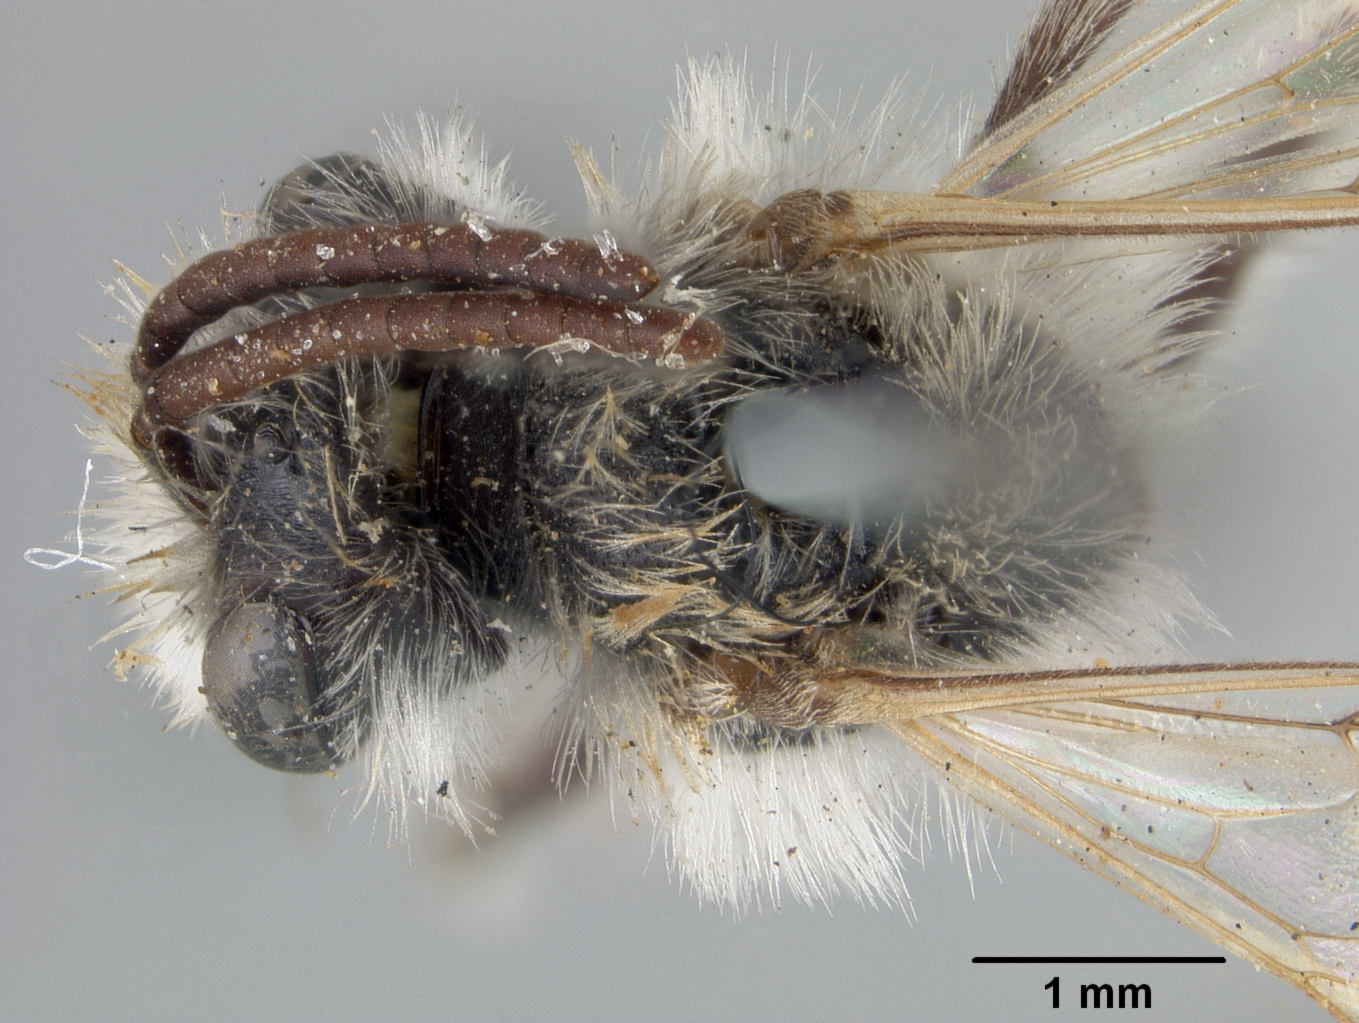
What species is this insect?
Andrena monilicornis
